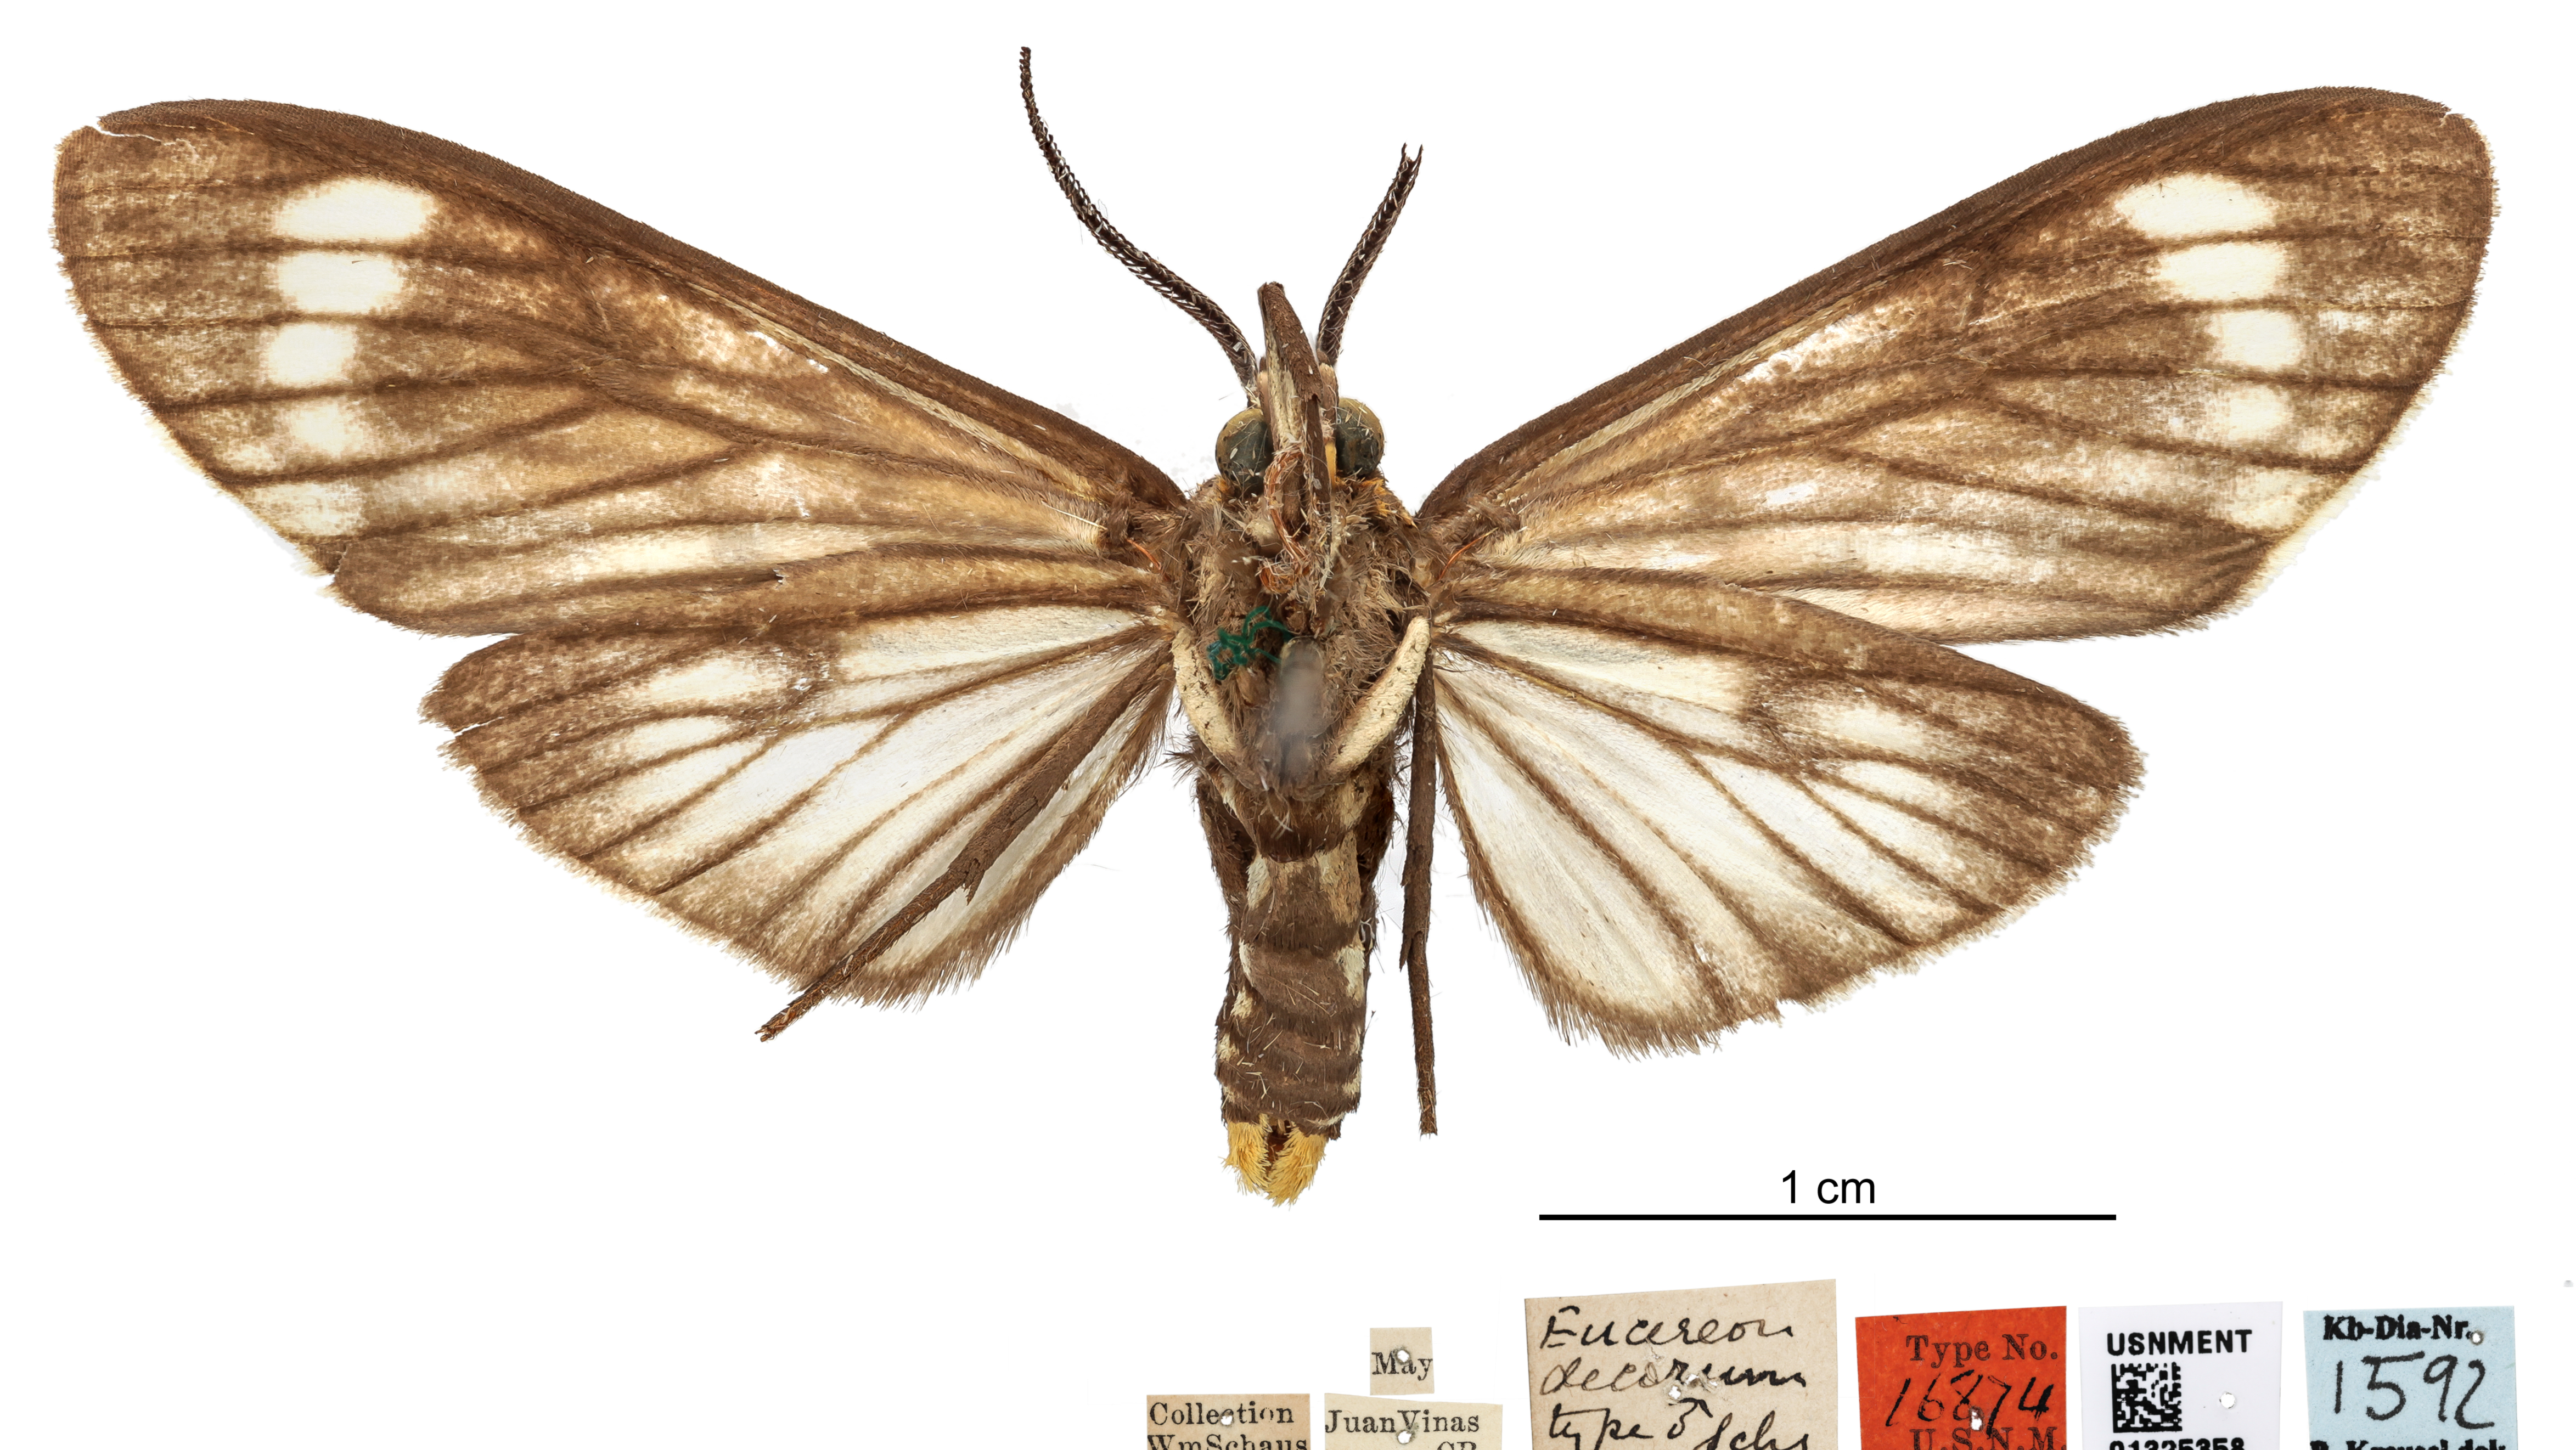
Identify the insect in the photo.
Eucereon decorum
